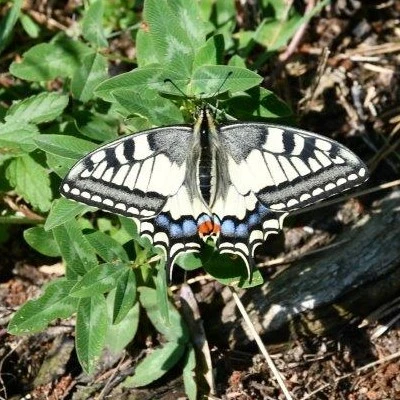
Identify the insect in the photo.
Papilio machaon
